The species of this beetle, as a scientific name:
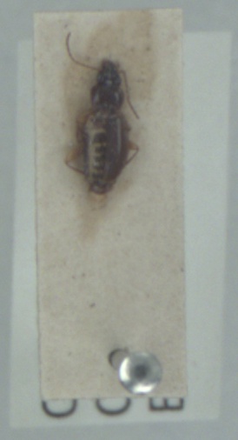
Trechus obtusus
